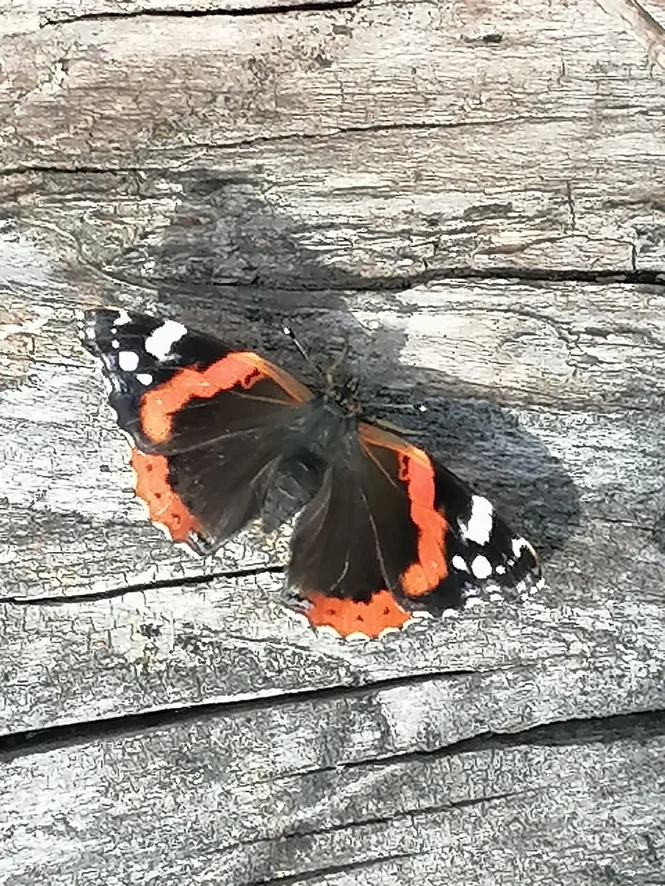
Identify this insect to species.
Vanessa atalanta
